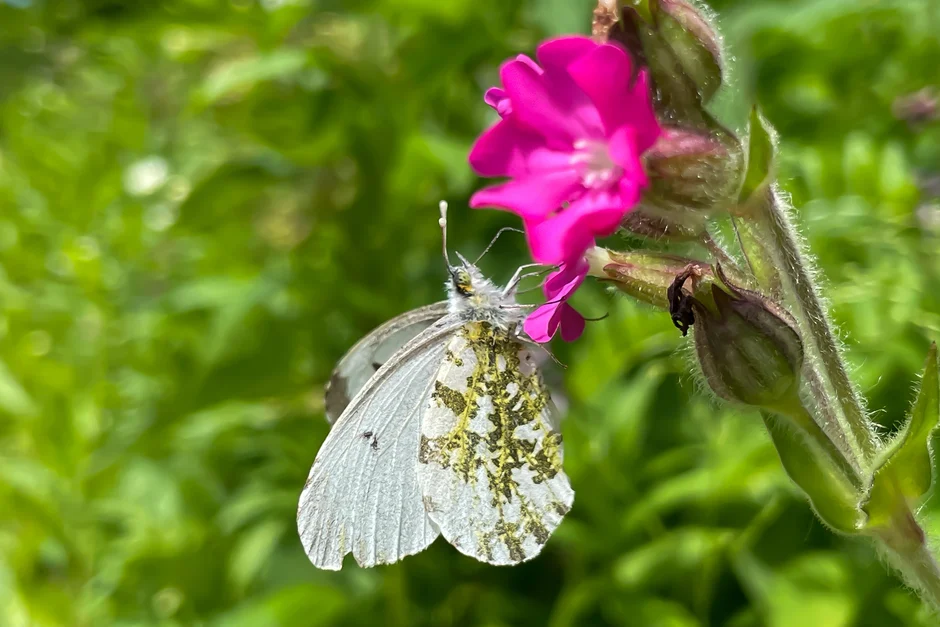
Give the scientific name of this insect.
Anthocharis cardamines
